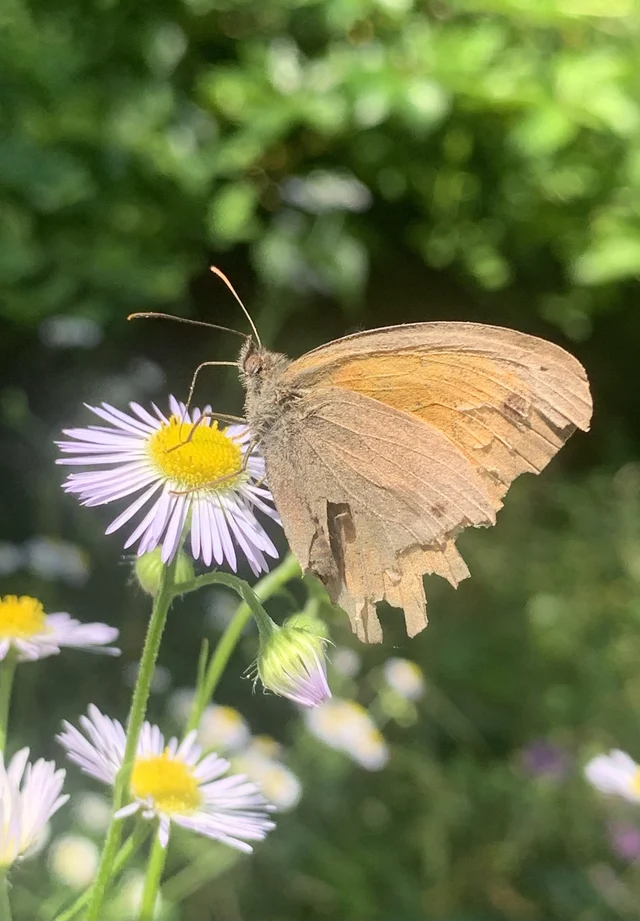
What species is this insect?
Maniola jurtina
